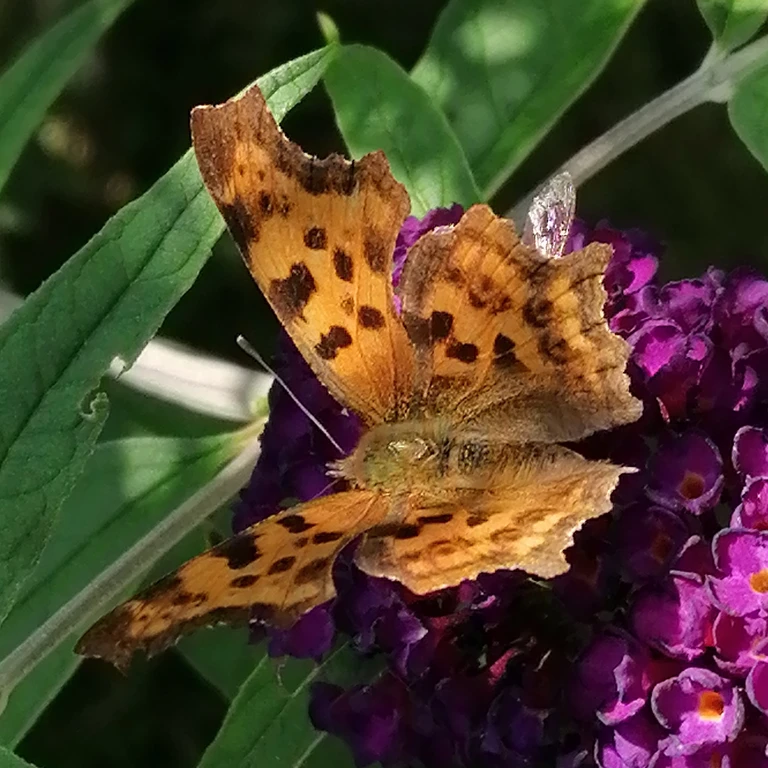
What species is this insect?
Polygonia c-album
